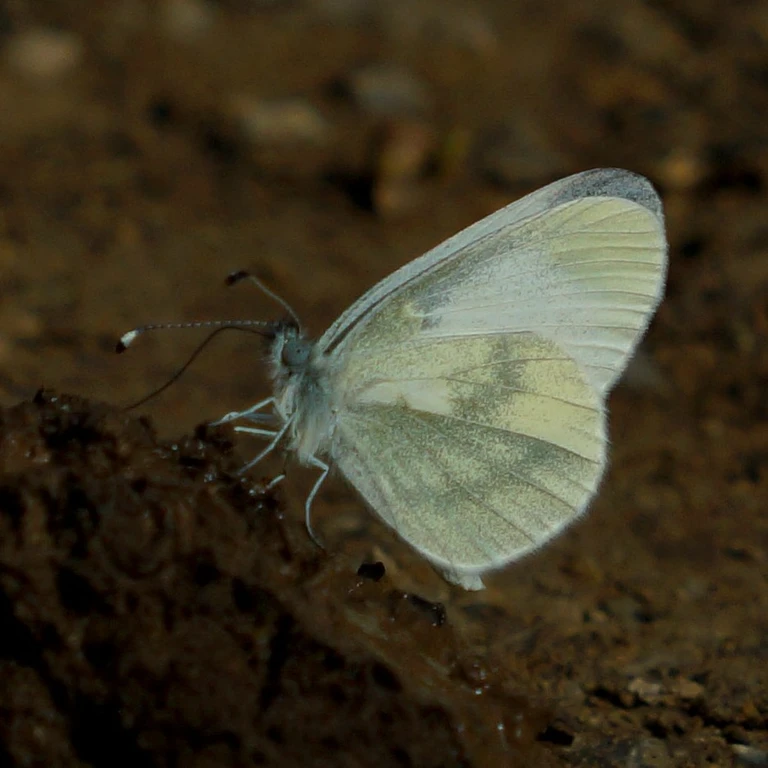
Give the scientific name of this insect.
Leptidea sinapis/juvernica
